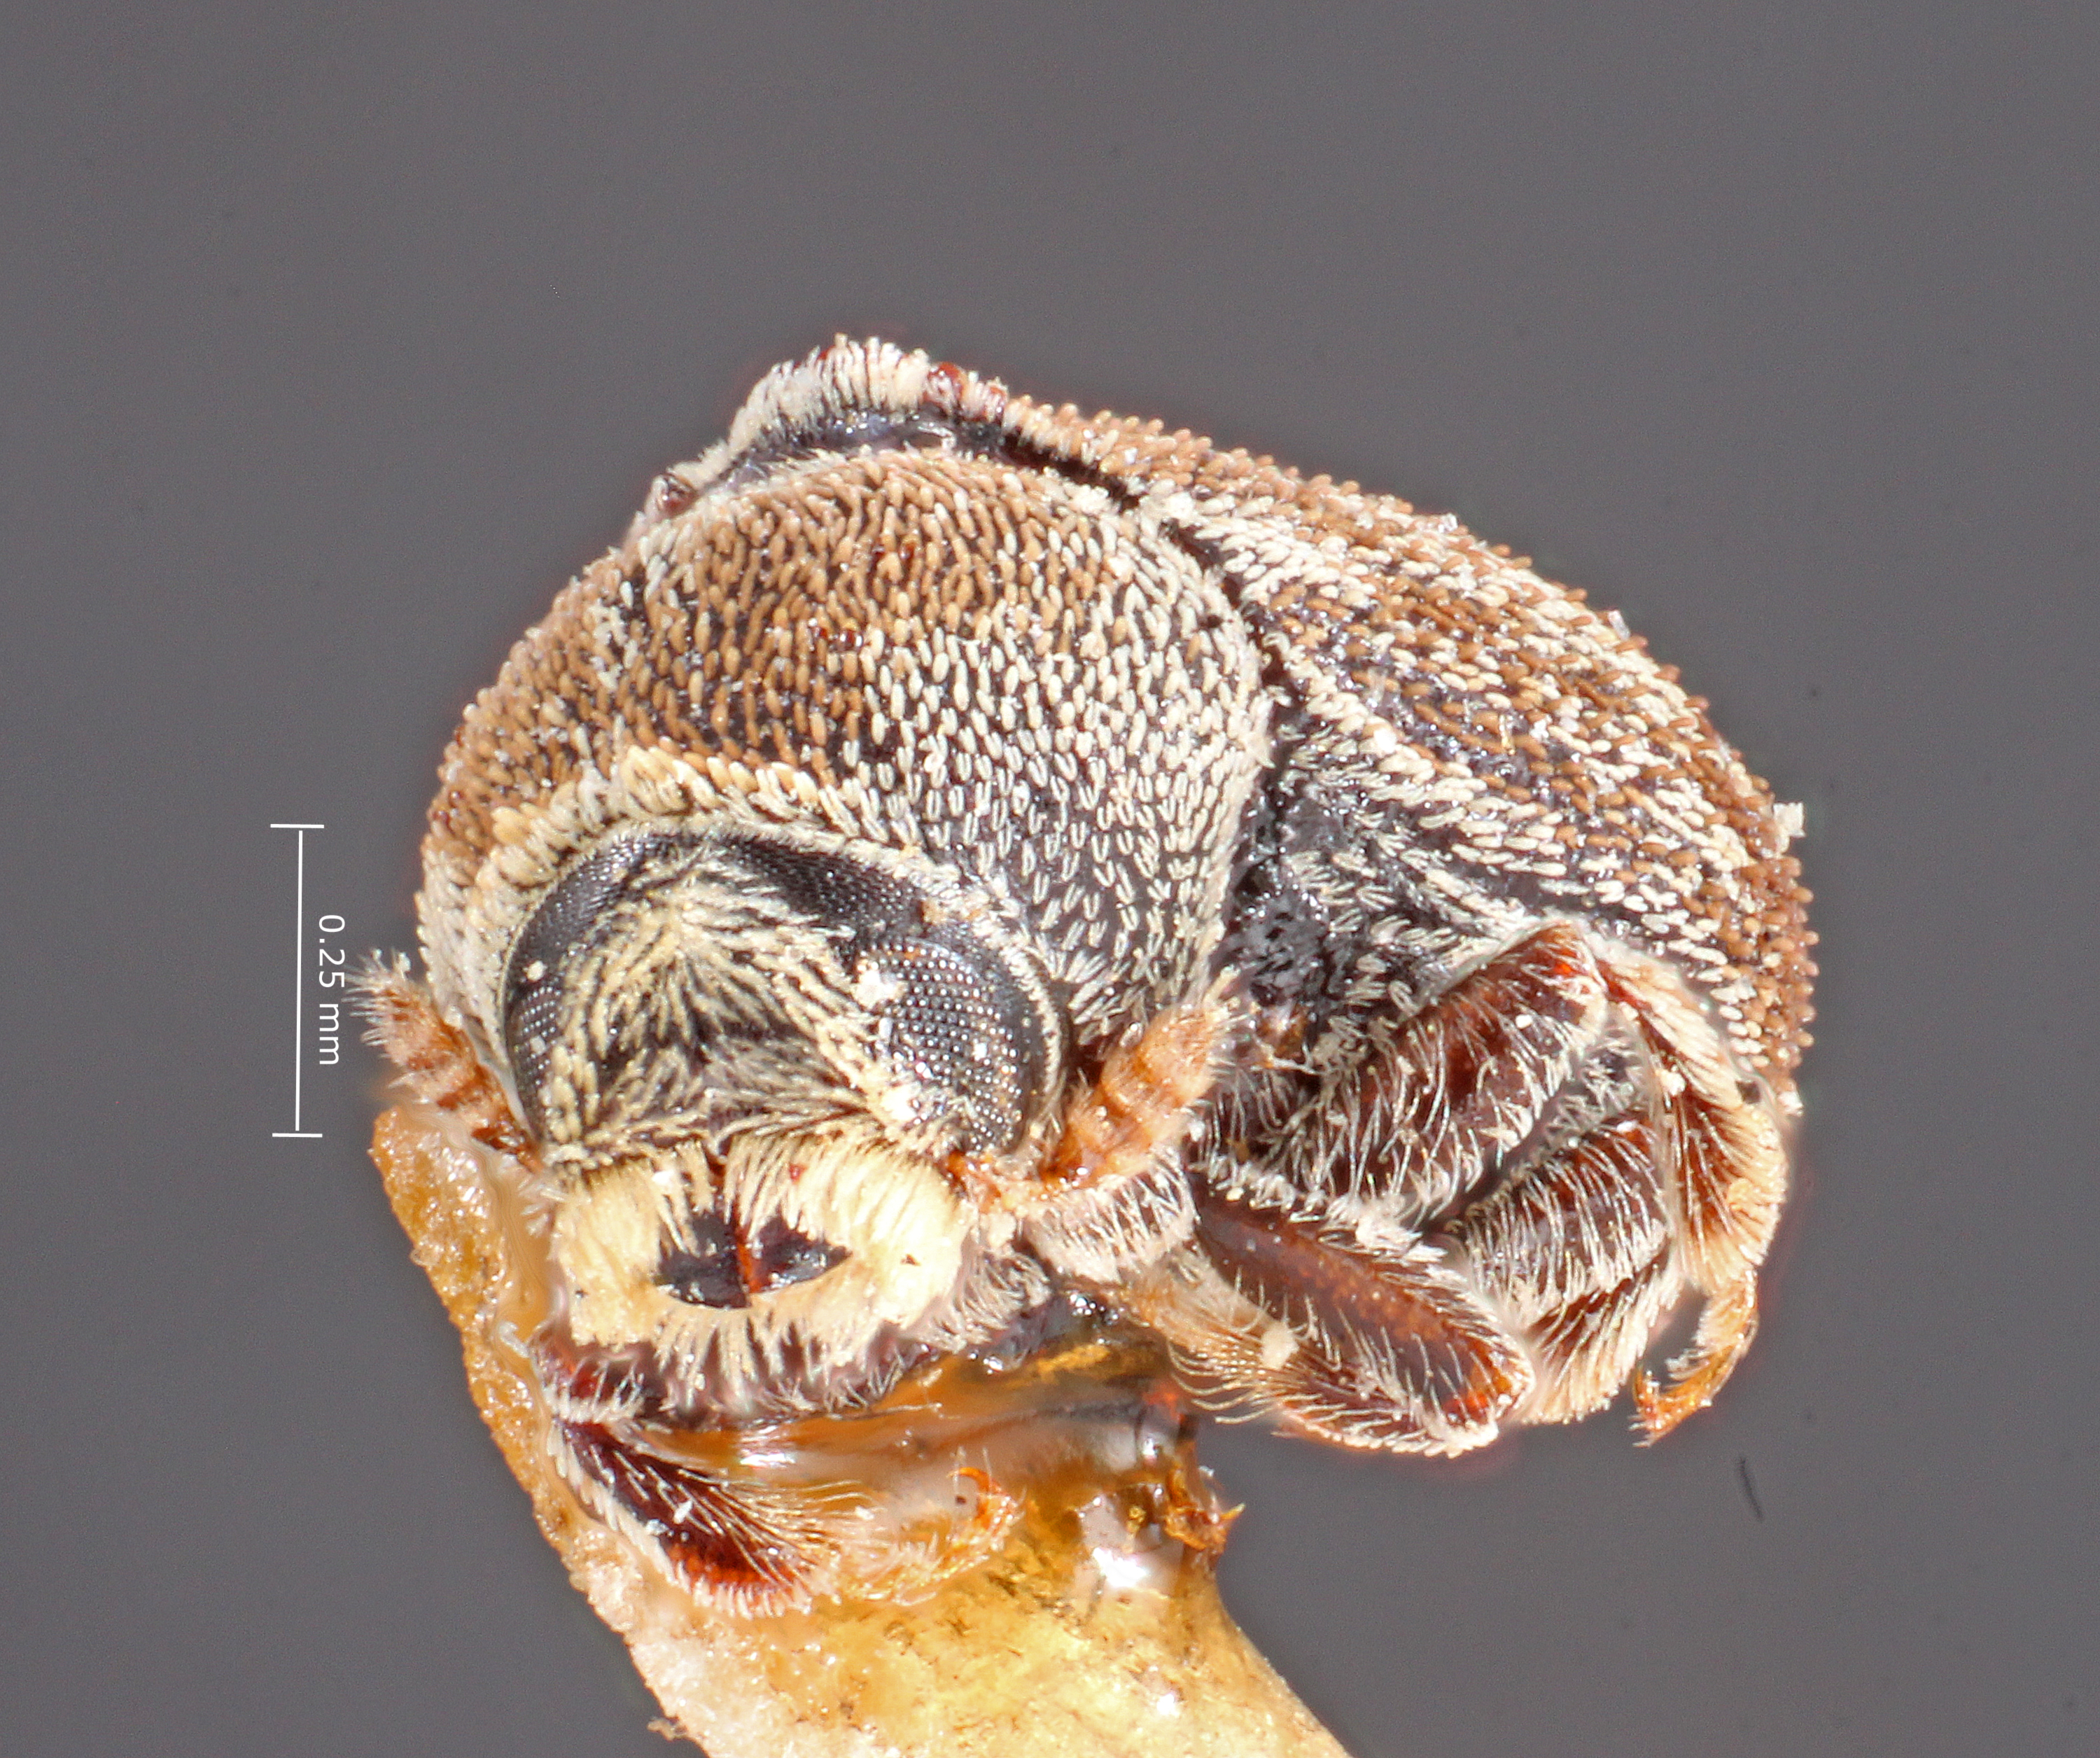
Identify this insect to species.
Renocis fasciatus
